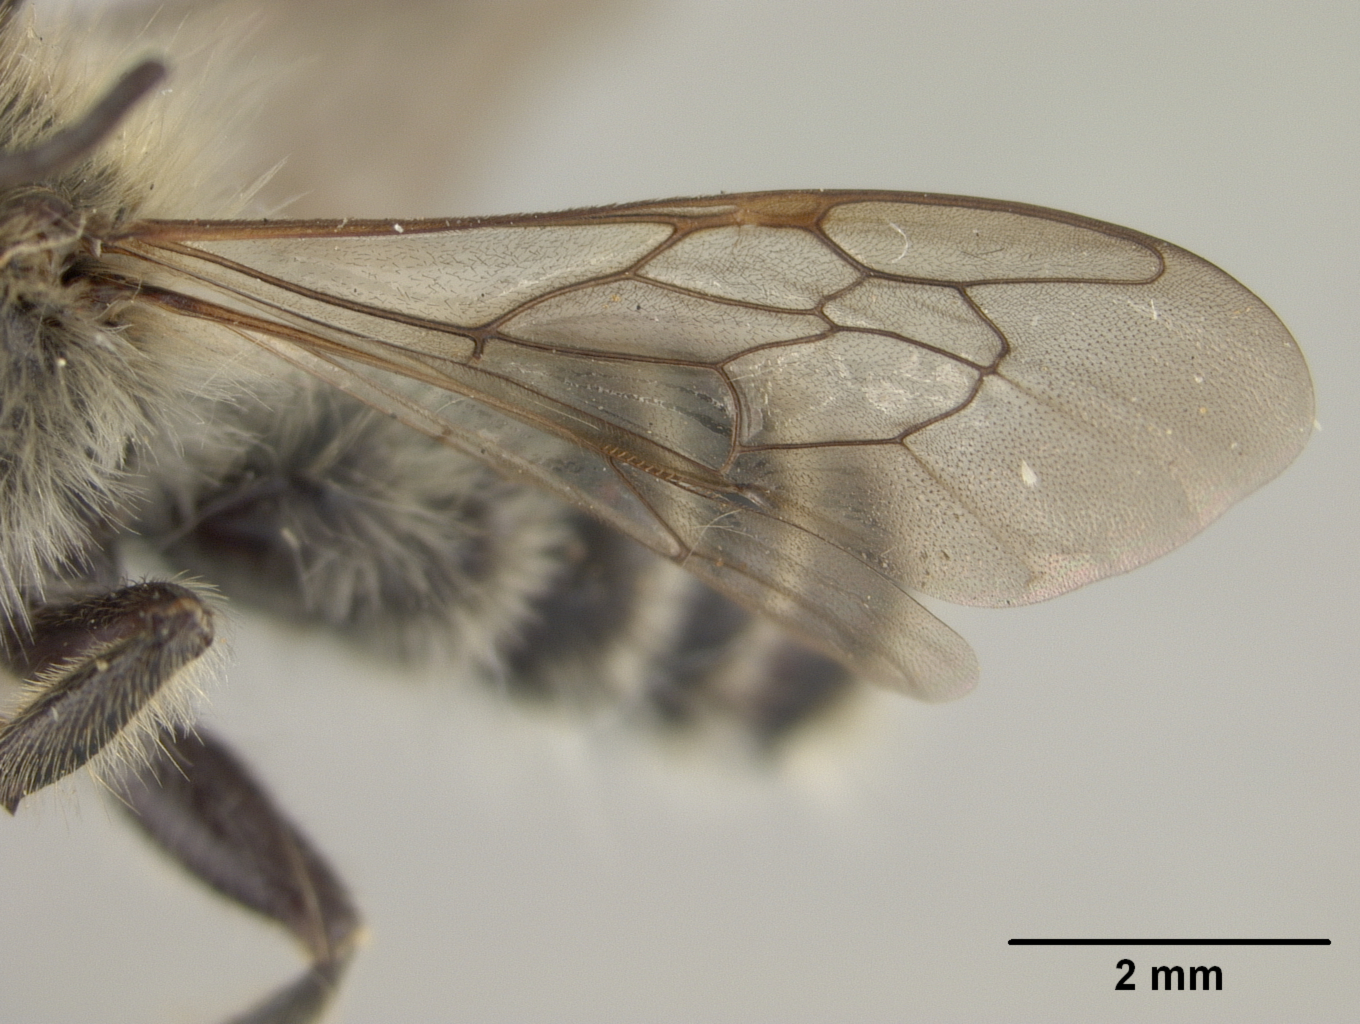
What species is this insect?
Megachile lignisecula
